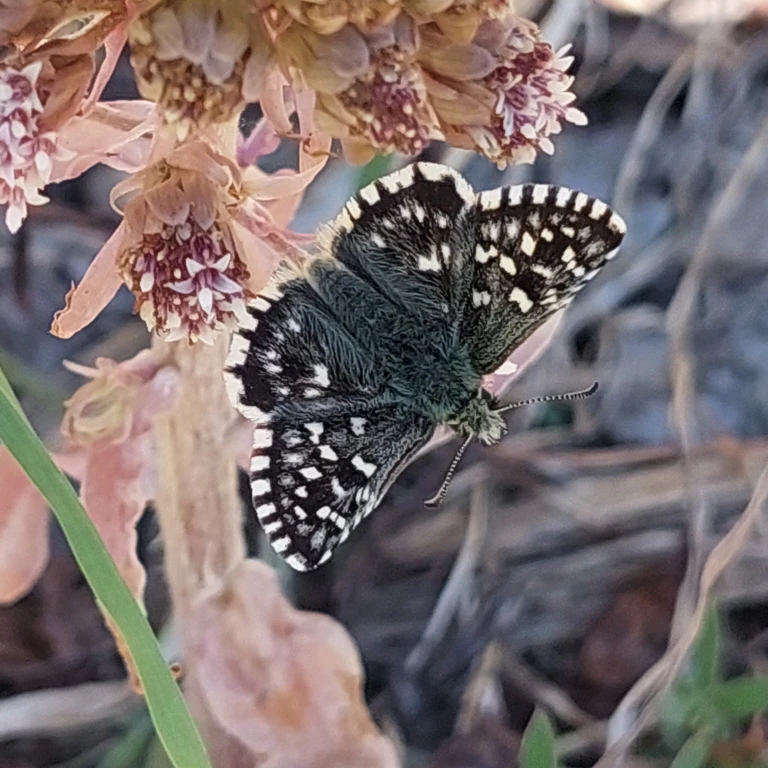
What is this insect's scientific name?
Pyrgus malvae
